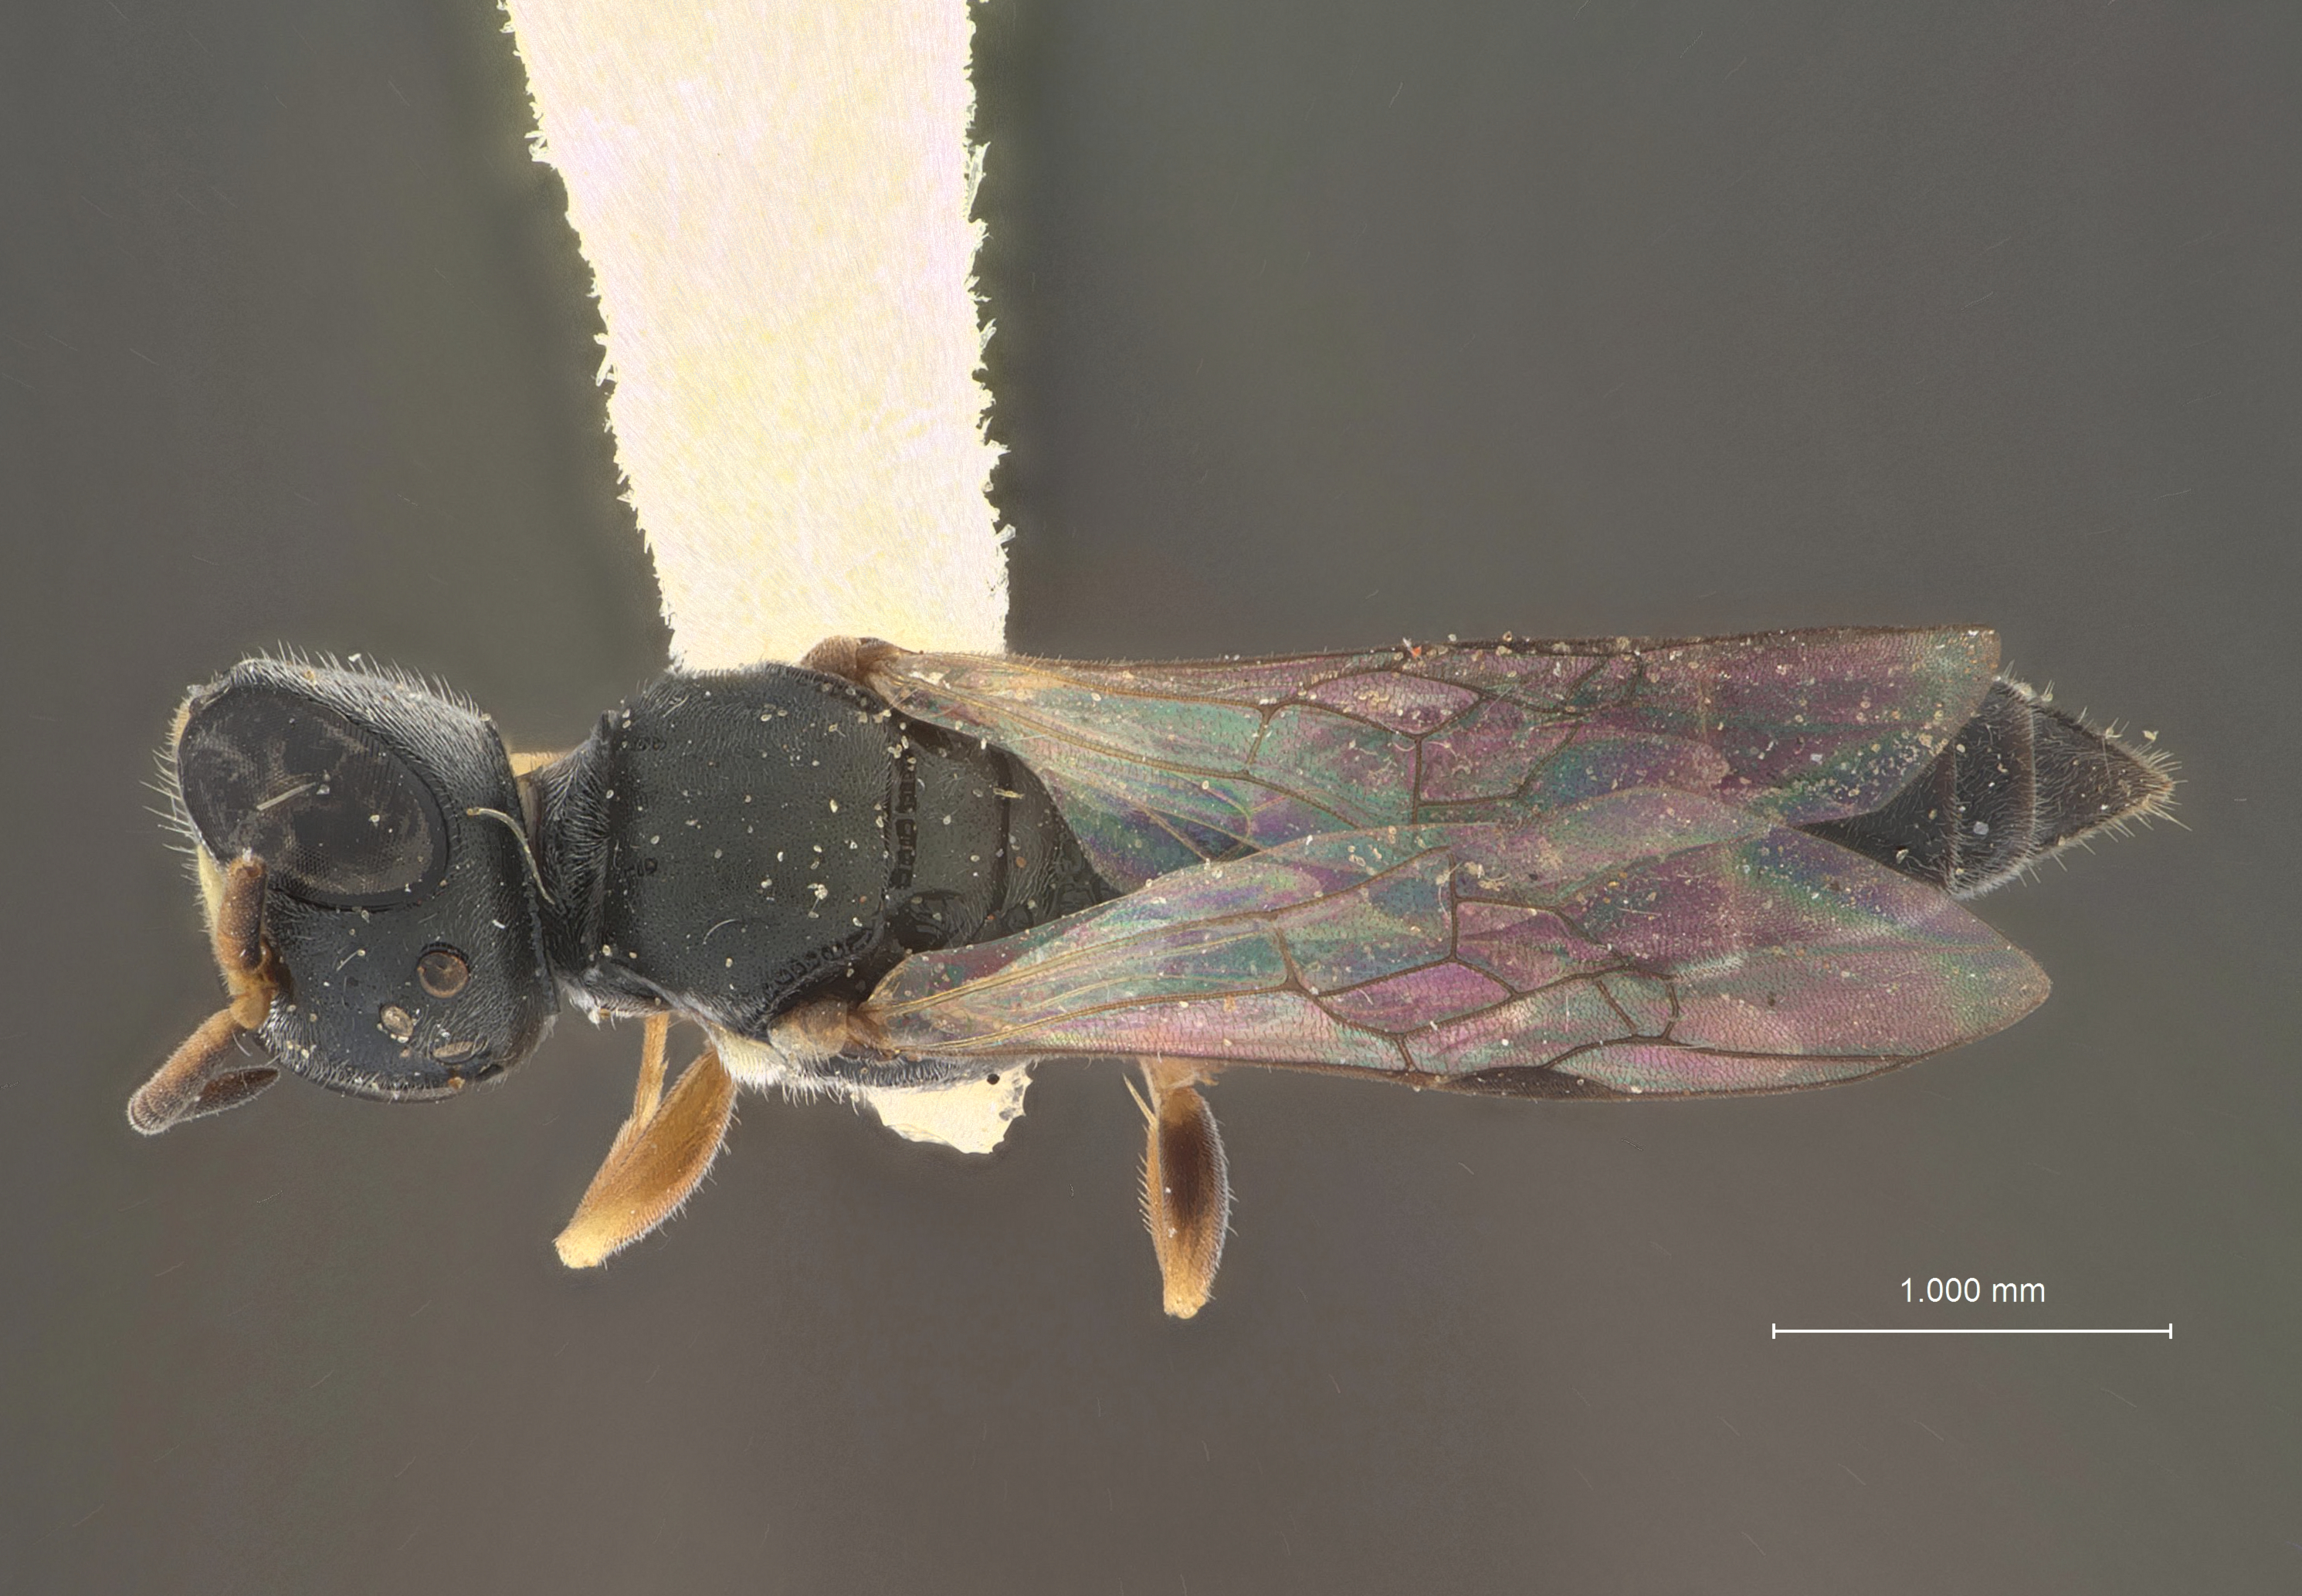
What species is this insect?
Polemistus yoda
